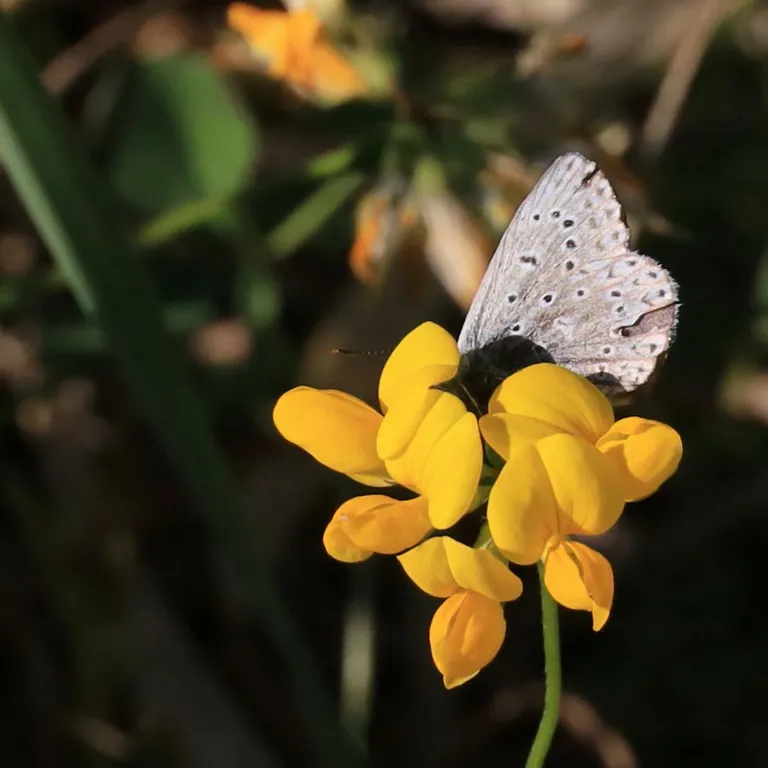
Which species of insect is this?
Polyommatus icarus
